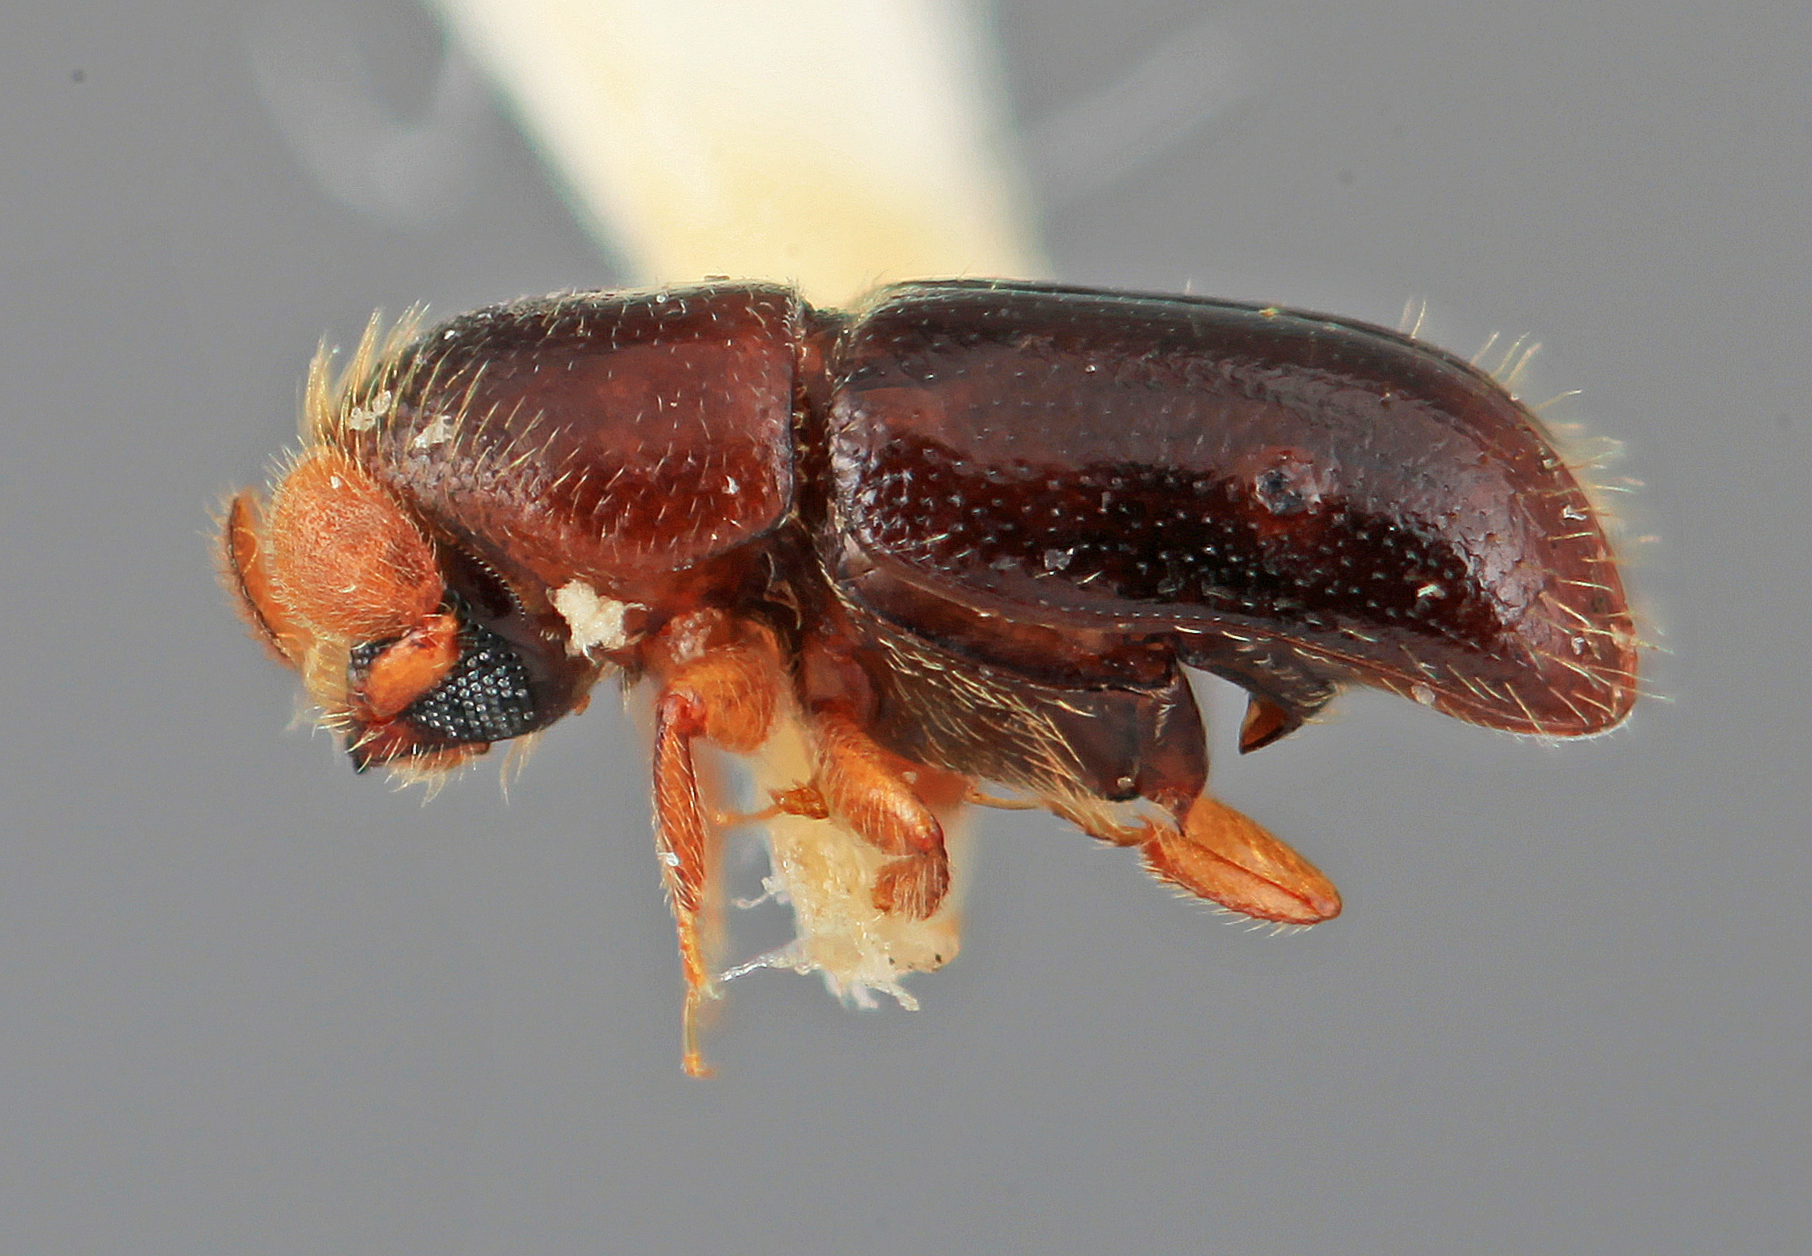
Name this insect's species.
Corthyloxiphus apicalis
